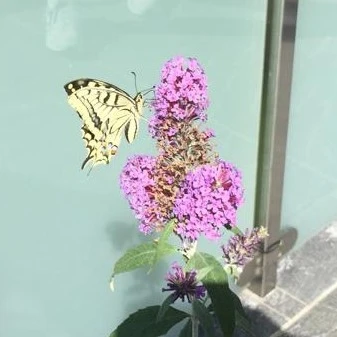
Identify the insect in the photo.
Papilio machaon
